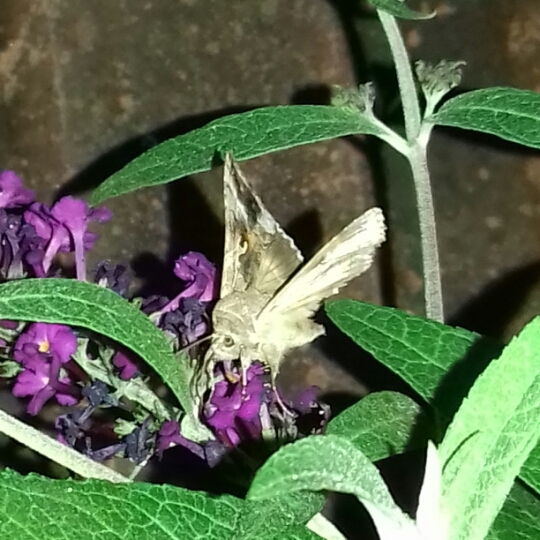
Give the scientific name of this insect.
Autographa gamma
